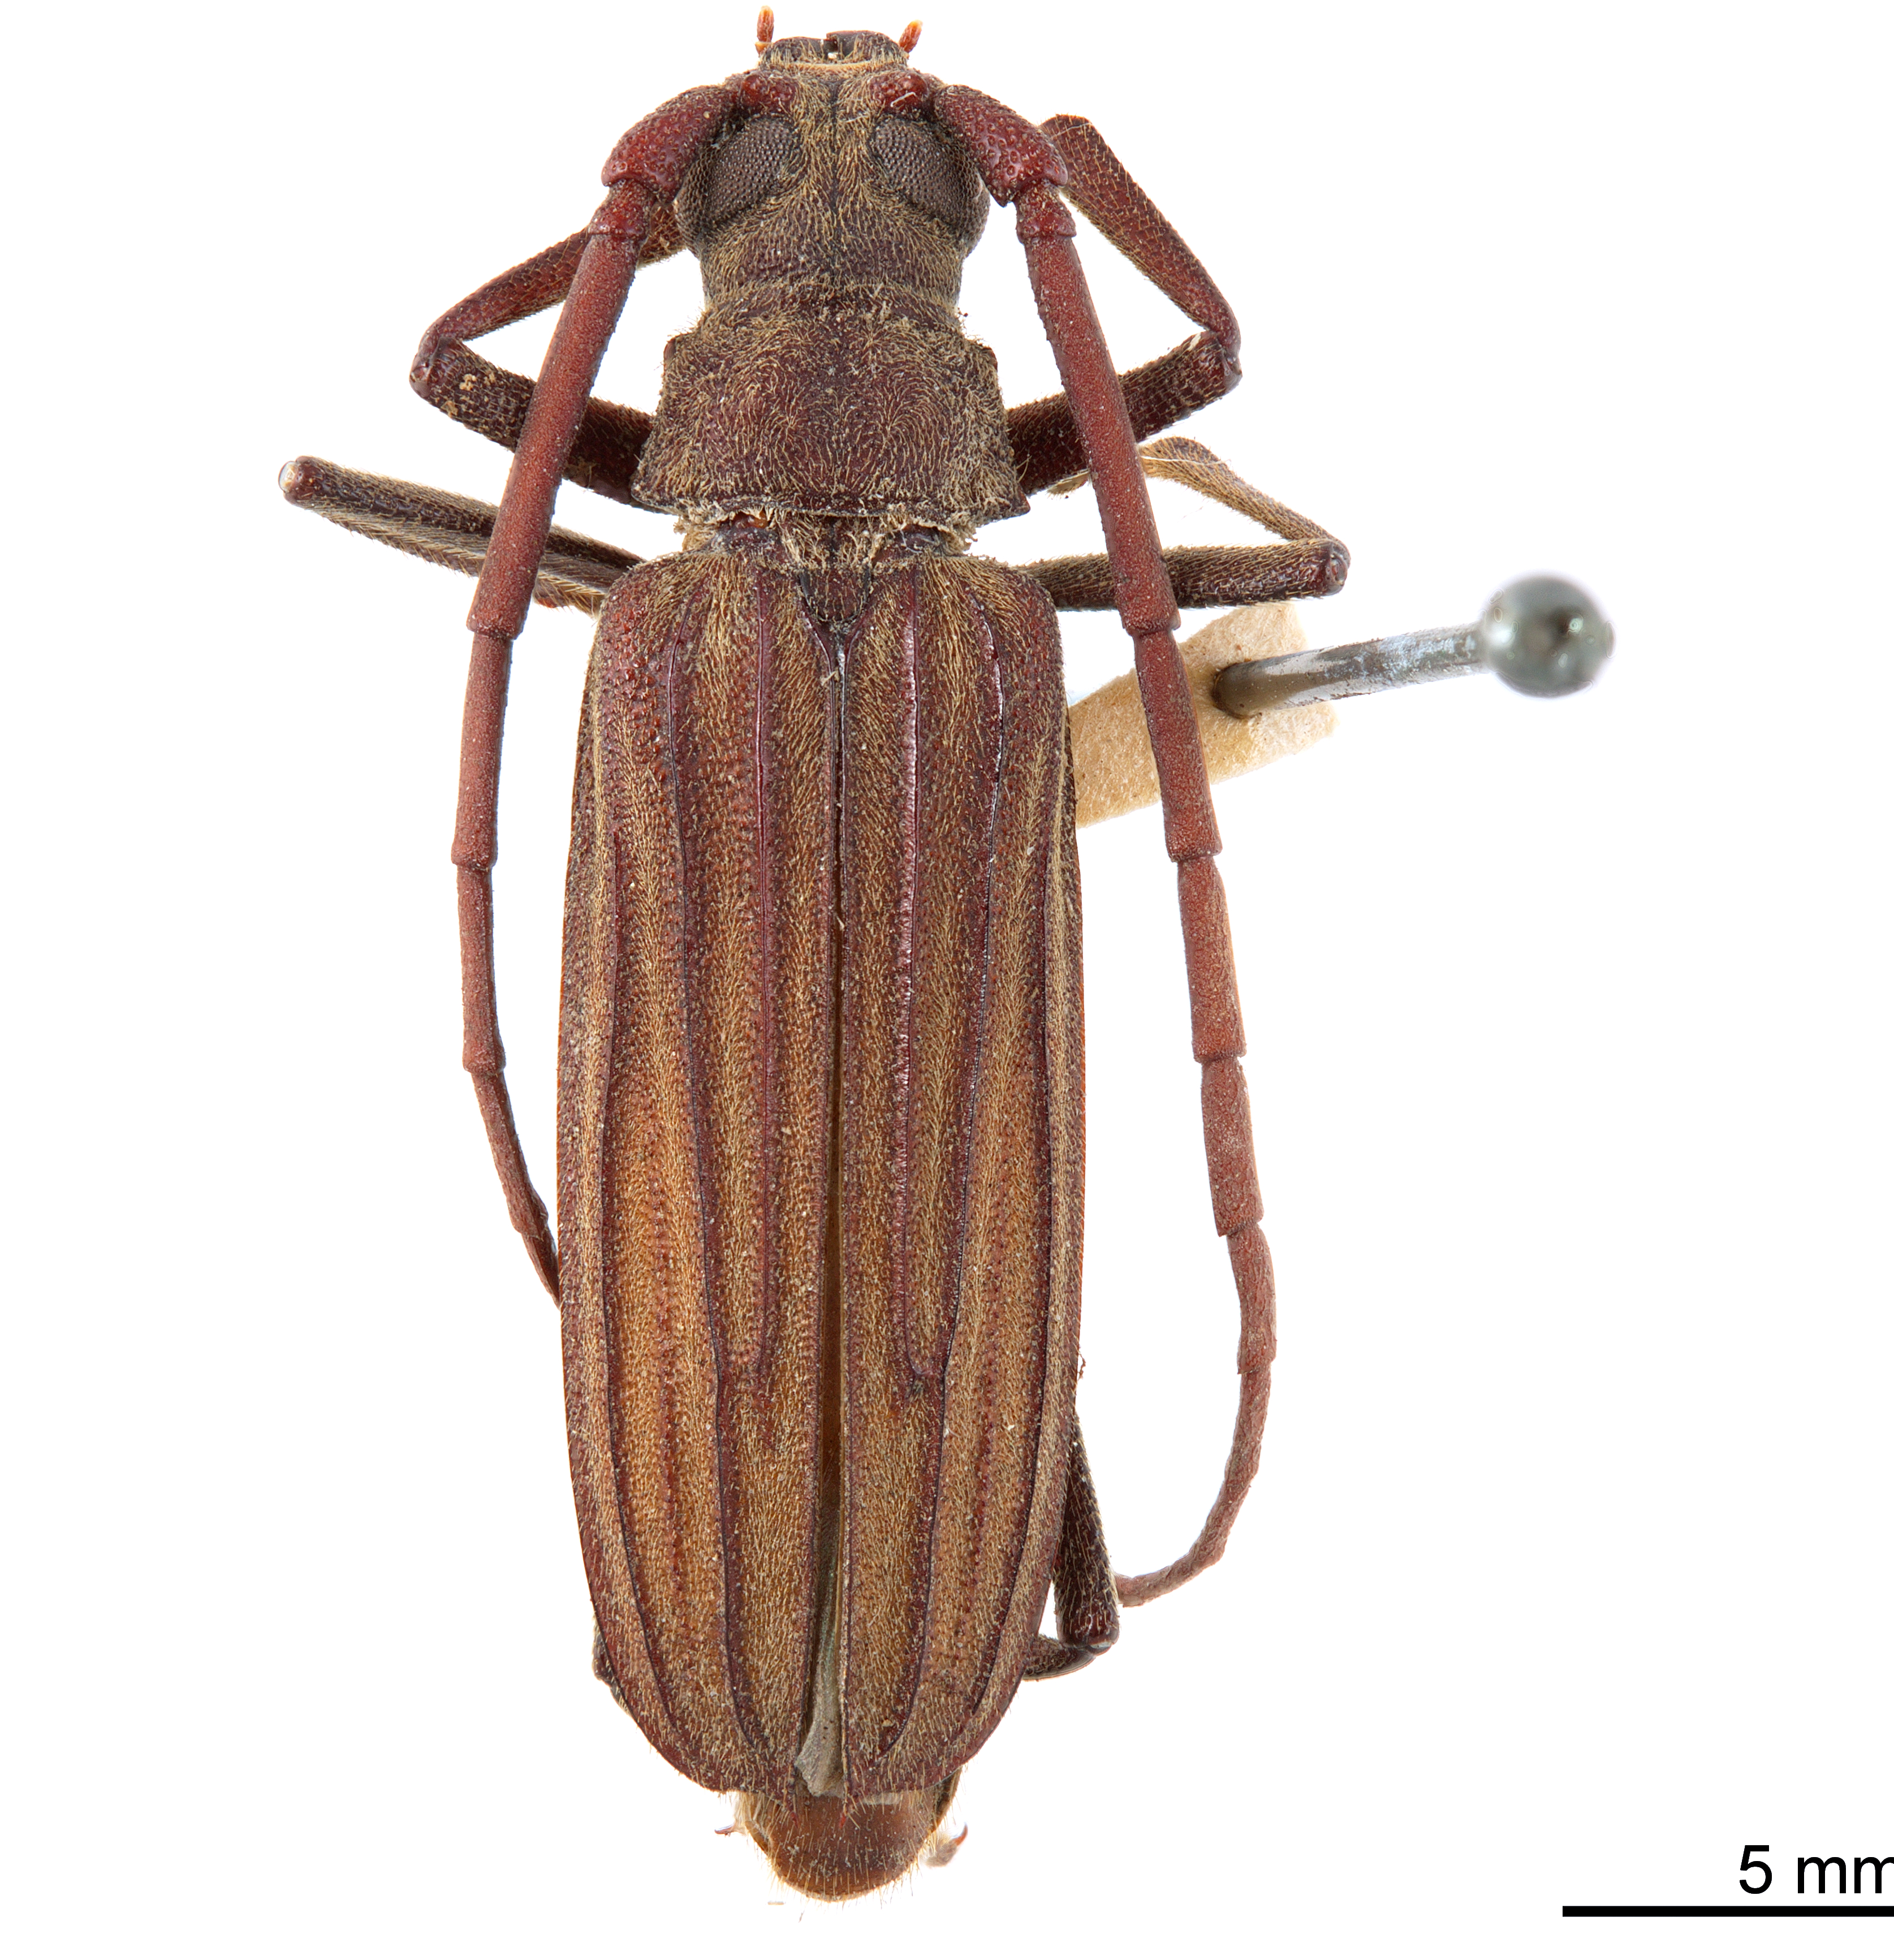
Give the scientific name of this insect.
Nepiodes bowringi
